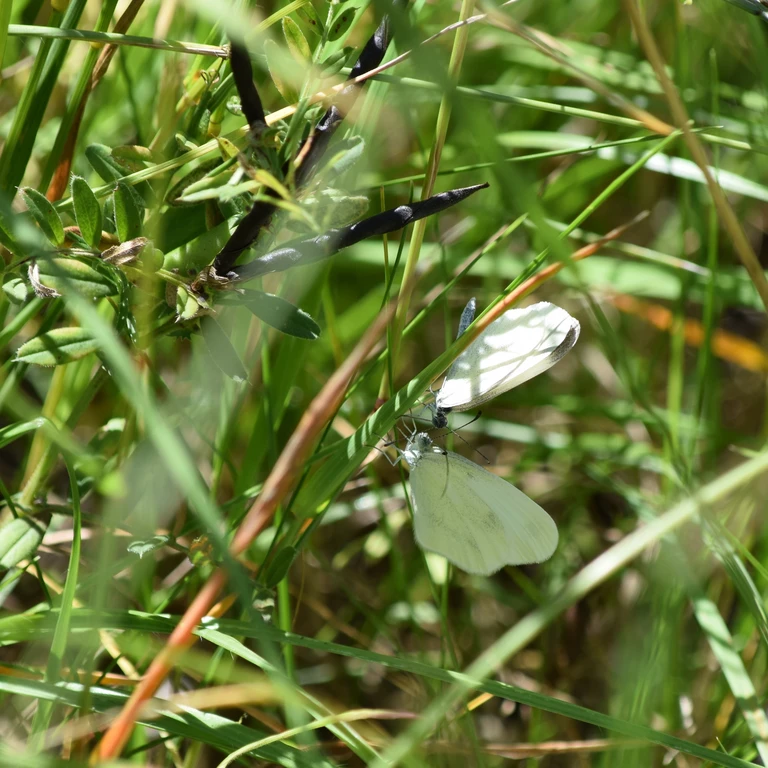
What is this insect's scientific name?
Leptidea sinapis/juvernica
